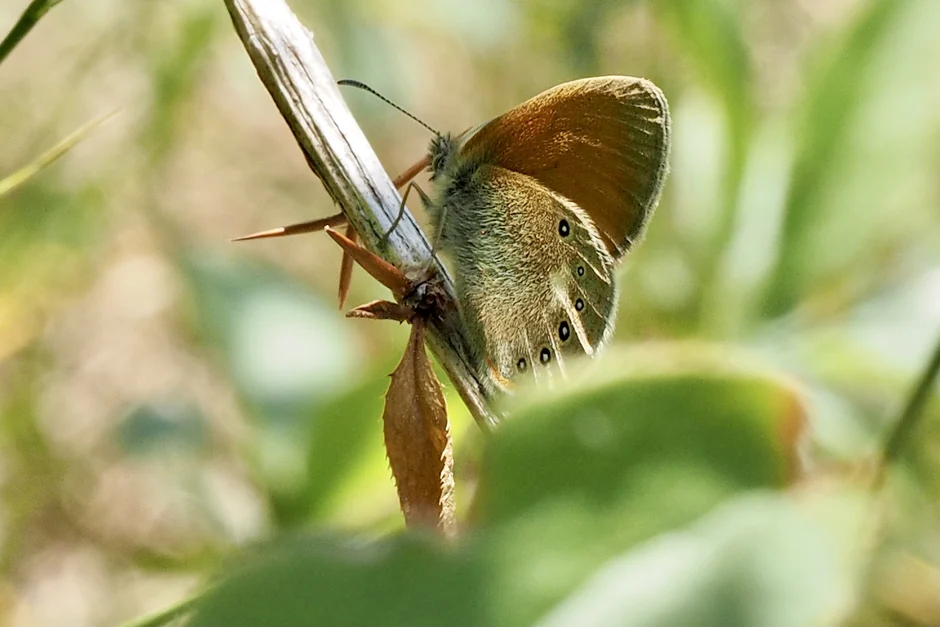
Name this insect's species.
Coenonympha glycerion (also Coenonympha iphis)
